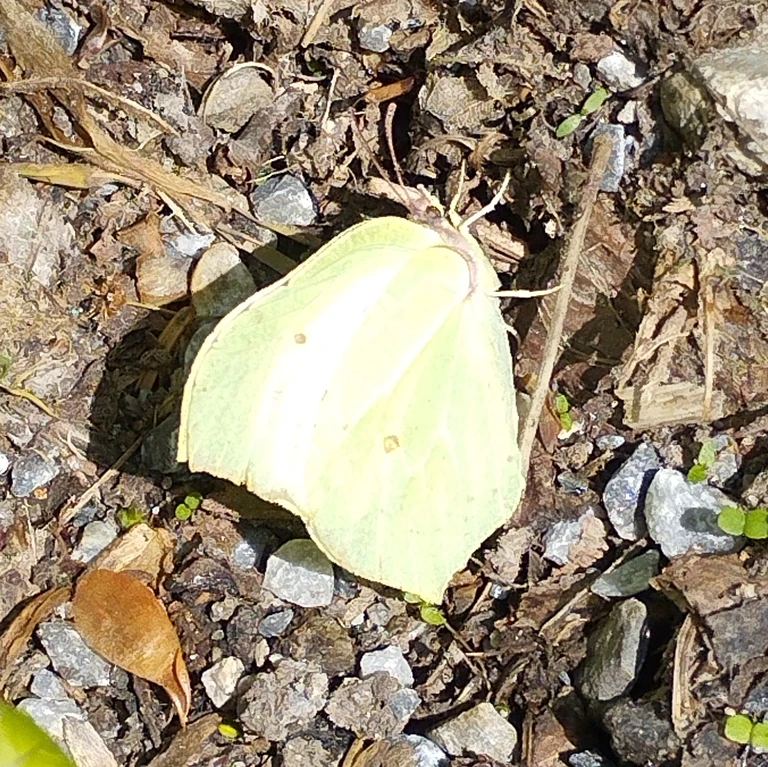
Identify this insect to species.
Gonepteryx rhamni
